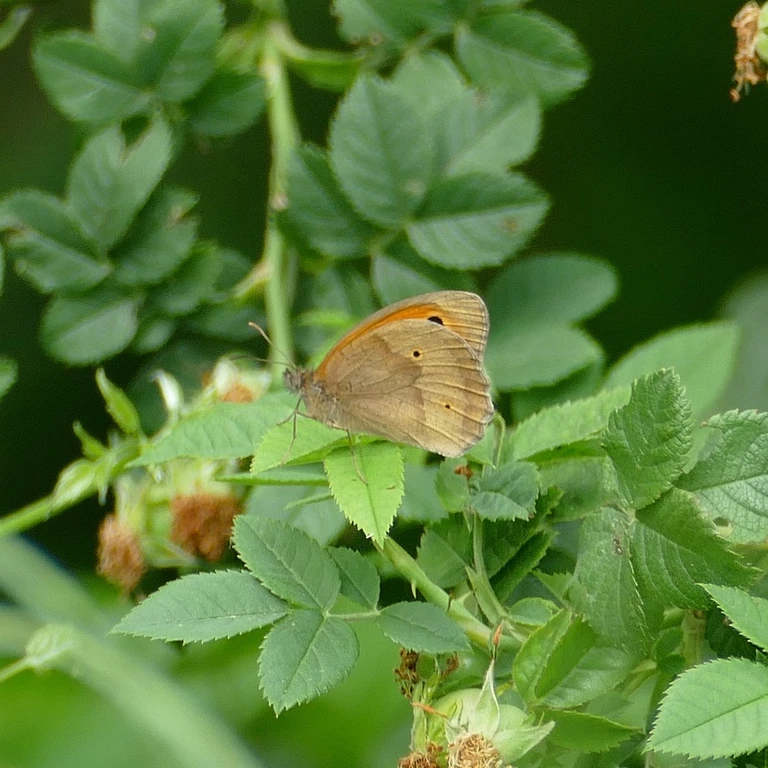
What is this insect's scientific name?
Maniola jurtina
